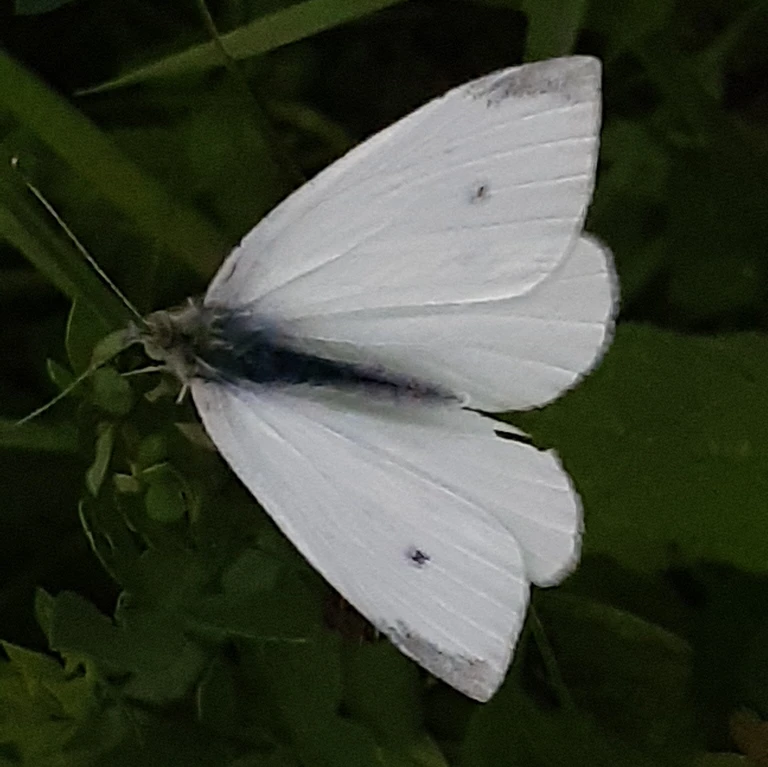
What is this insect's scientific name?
Pieris rapae
